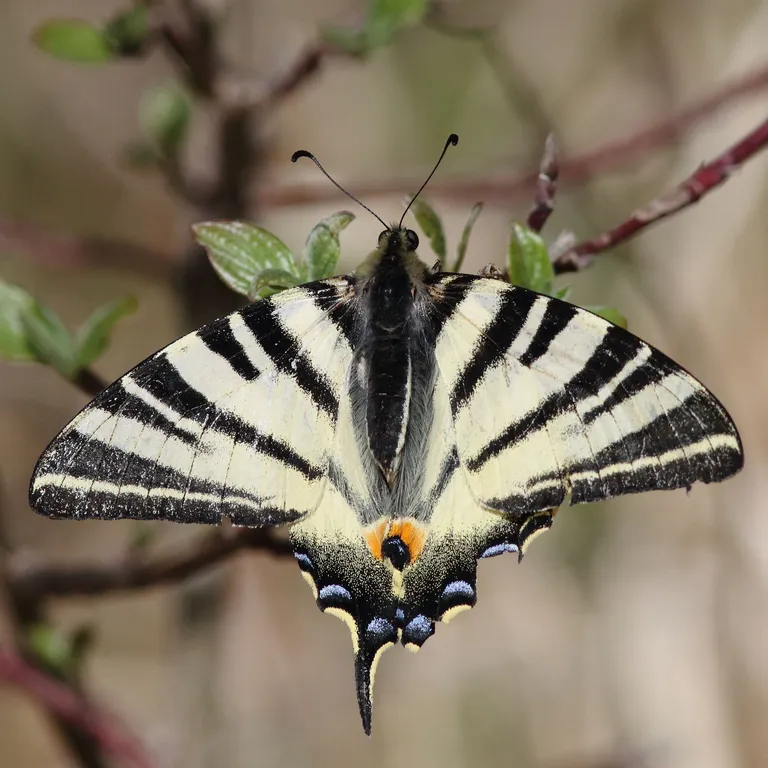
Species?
Iphiclides podalirius
